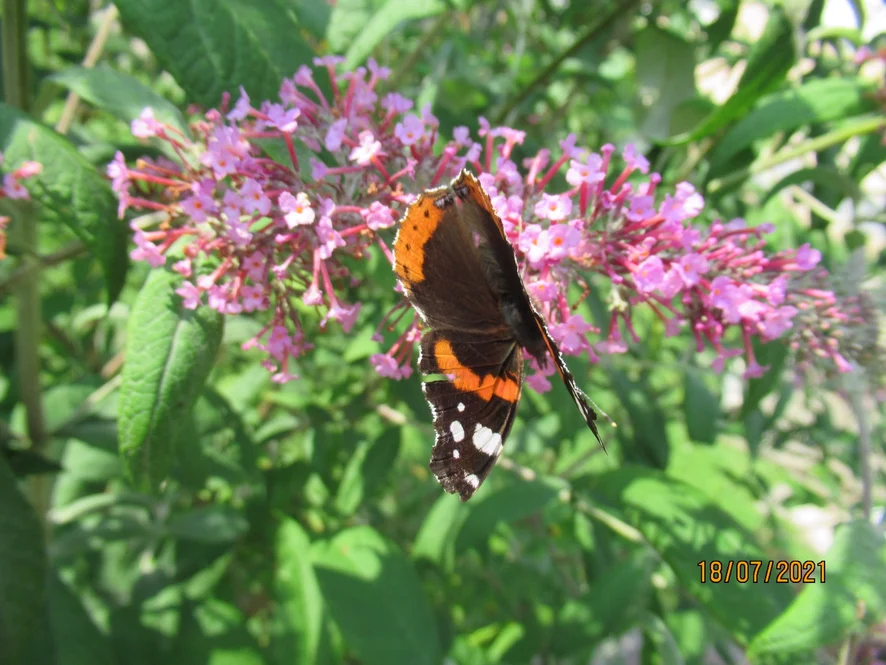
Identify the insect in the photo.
Vanessa atalanta
